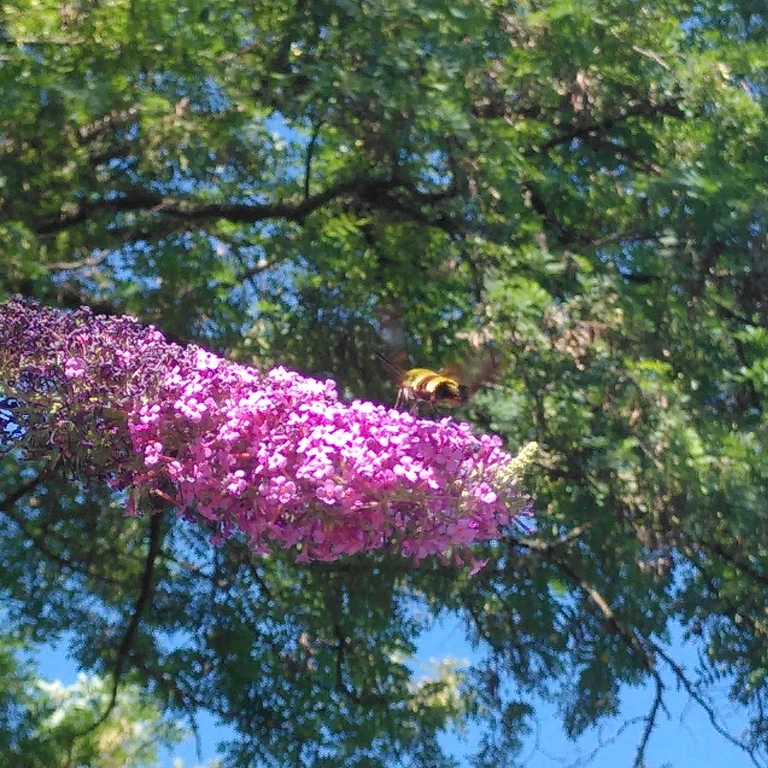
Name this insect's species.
Hemaris fuciformis
